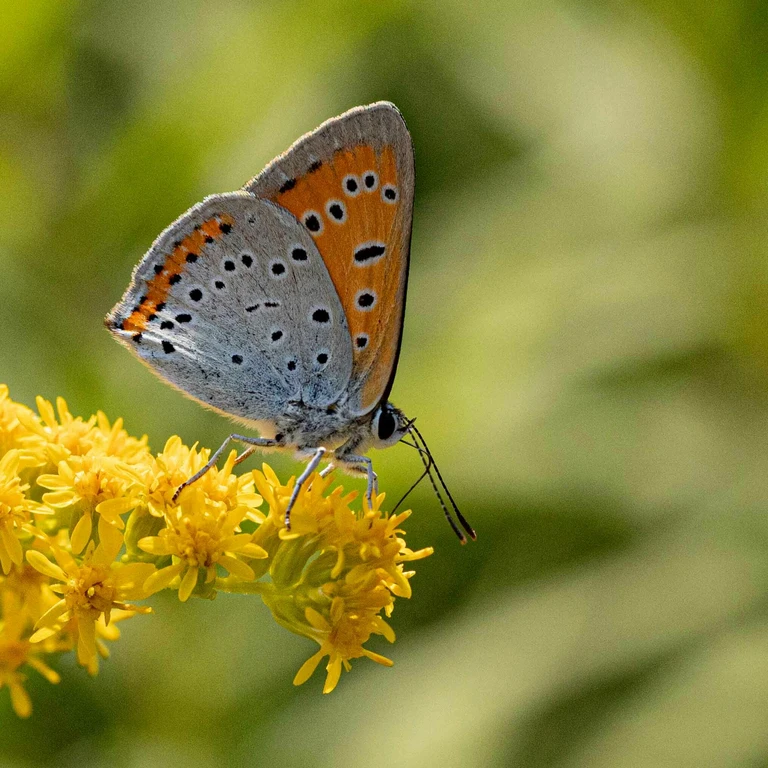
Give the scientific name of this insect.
Lycaena dispar
